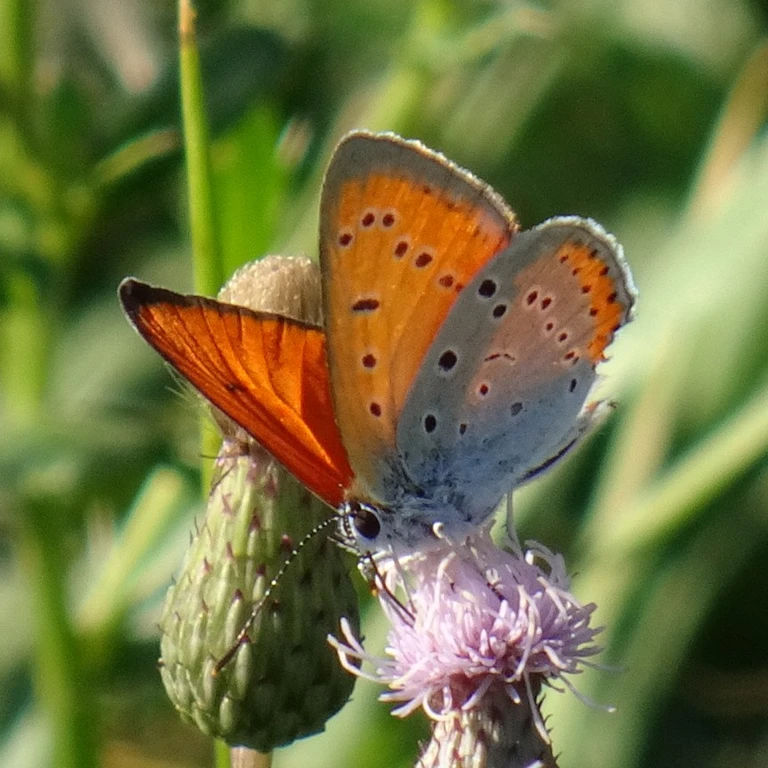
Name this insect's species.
Lycaena dispar
